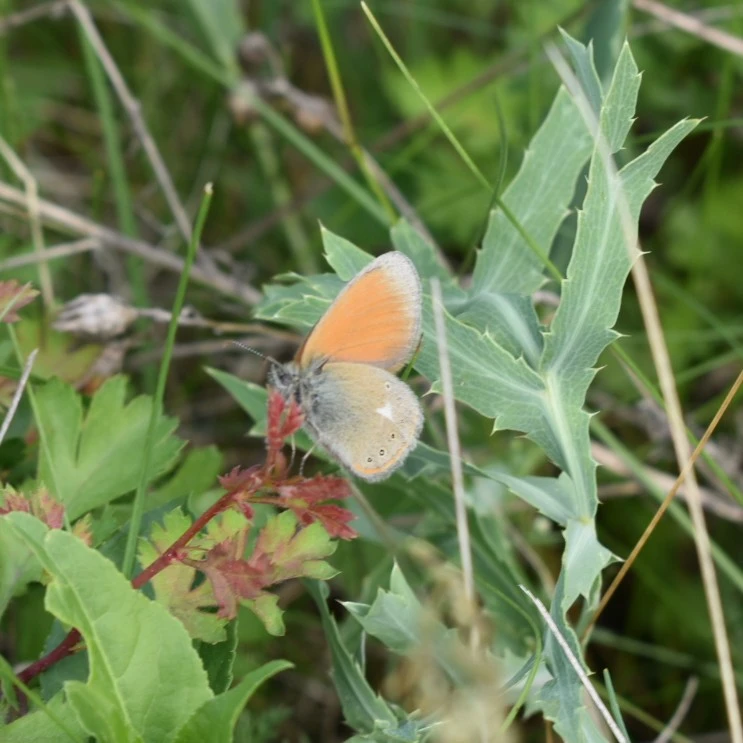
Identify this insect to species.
Coenonympha glycerion (also Coenonympha iphis)
